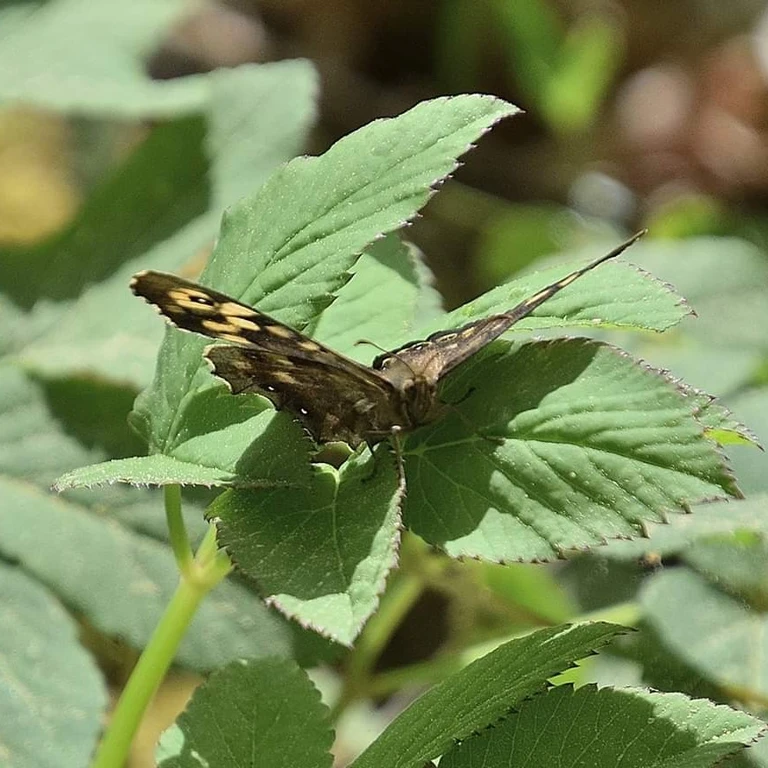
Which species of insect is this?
Pararge aegeria
